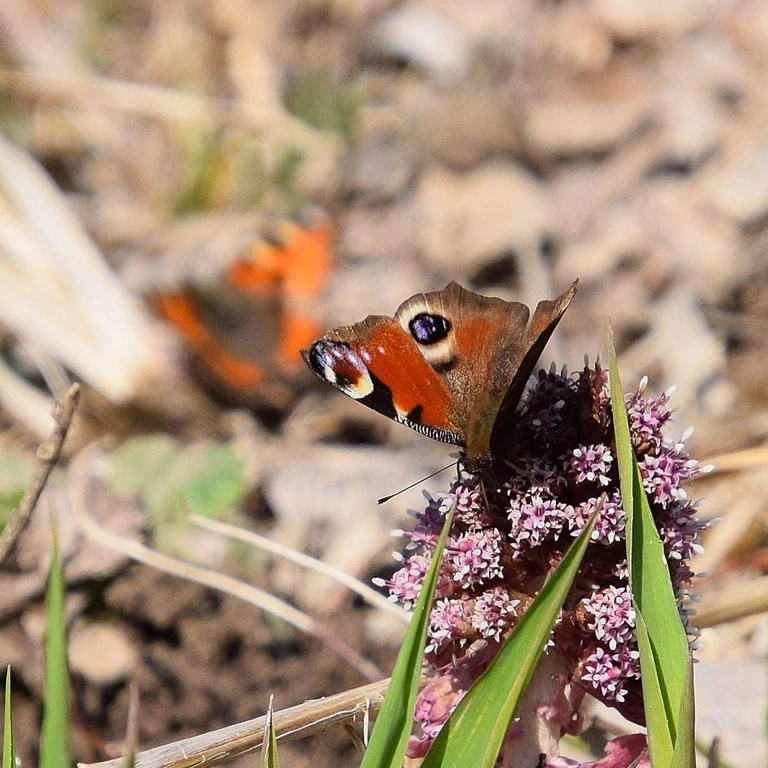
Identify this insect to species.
Aglais io
